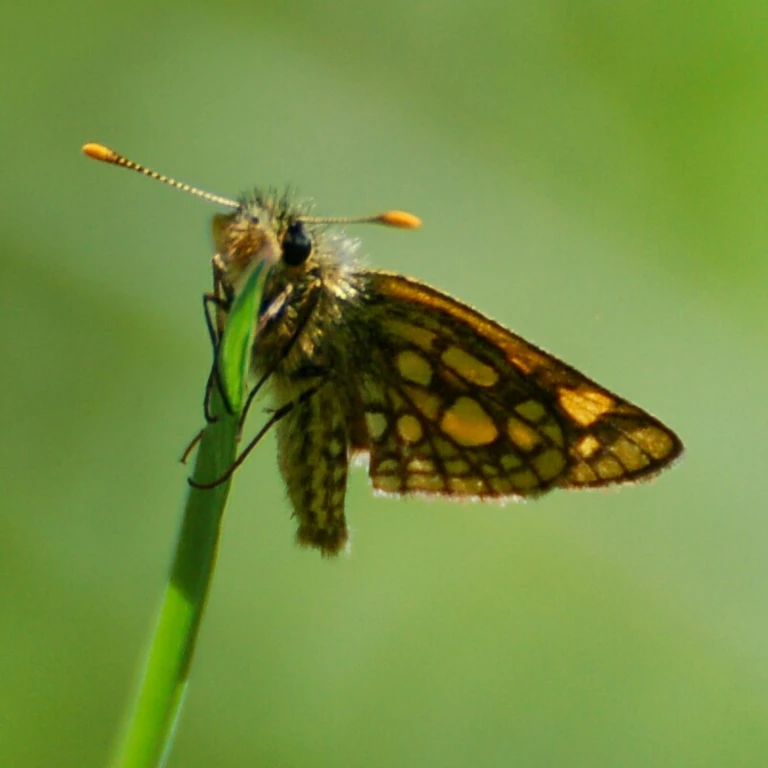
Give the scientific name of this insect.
Carterocephalus palaemon
